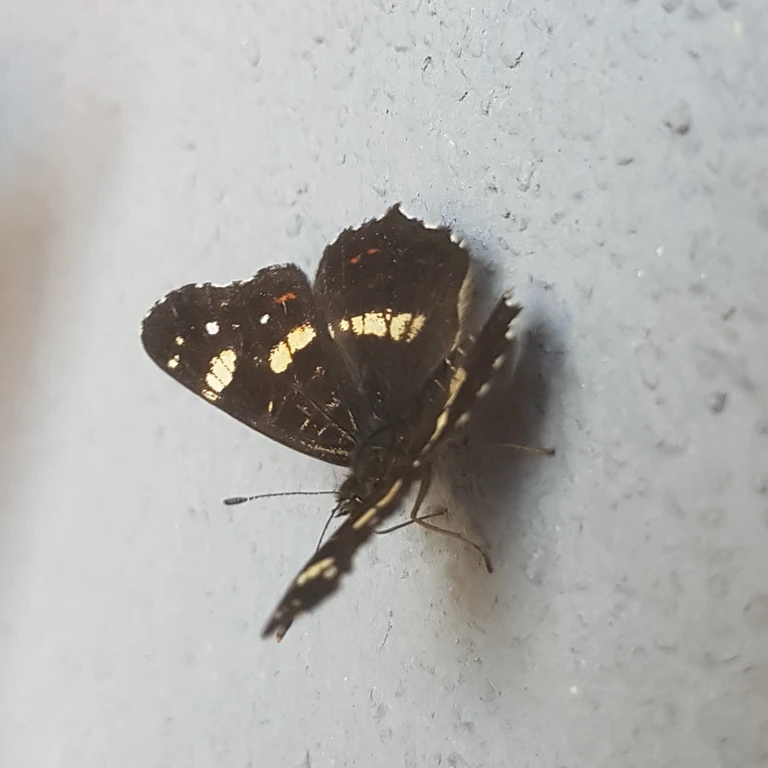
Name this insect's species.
Araschnia levana
